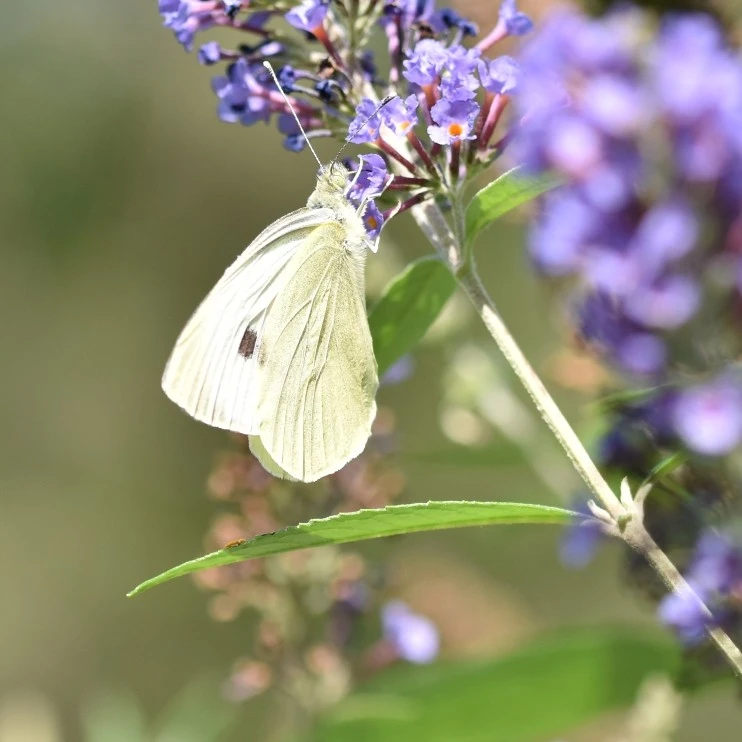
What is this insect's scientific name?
Pieris brassicae
